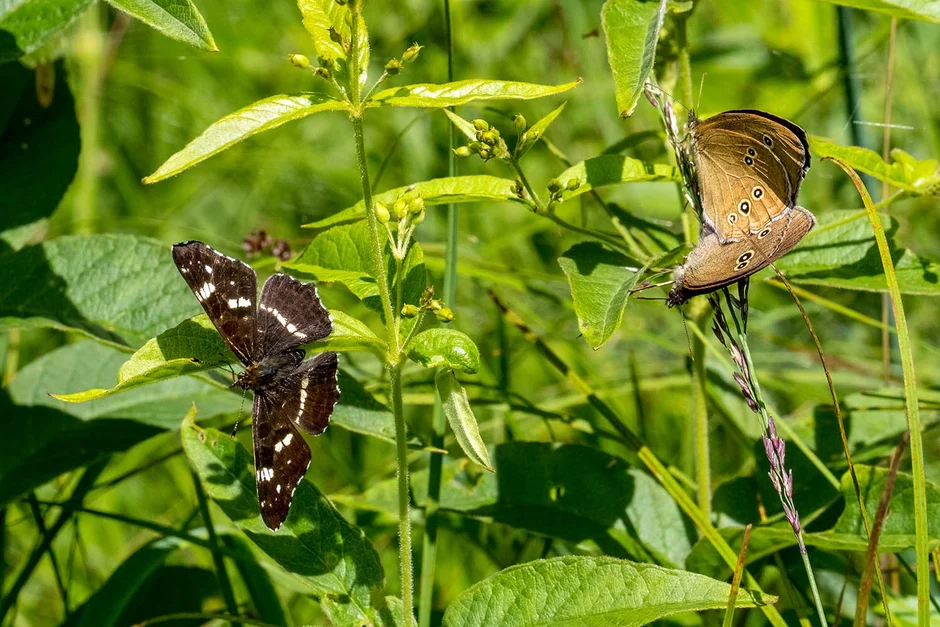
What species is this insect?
Araschnia levana
